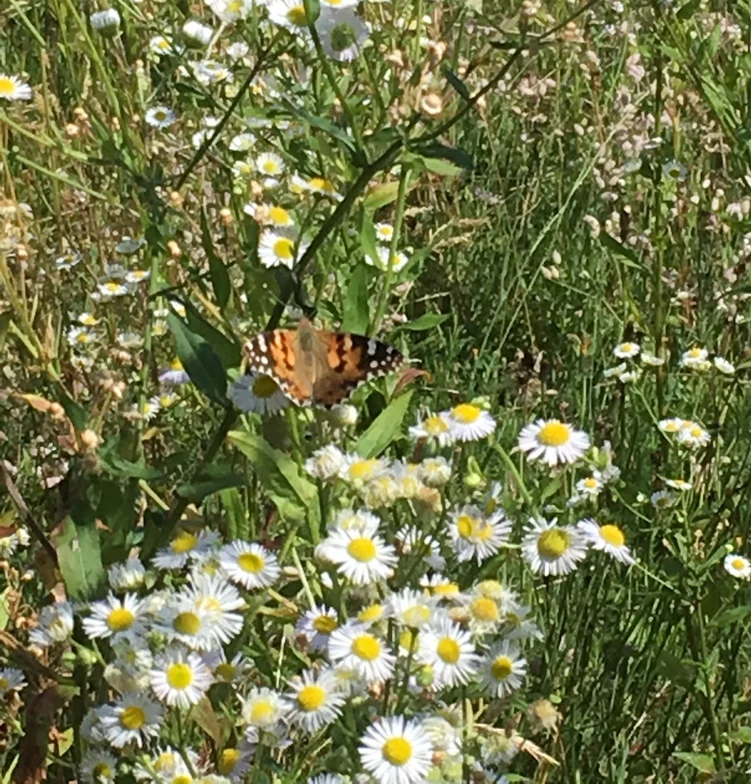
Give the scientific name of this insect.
Vanessa cardui
